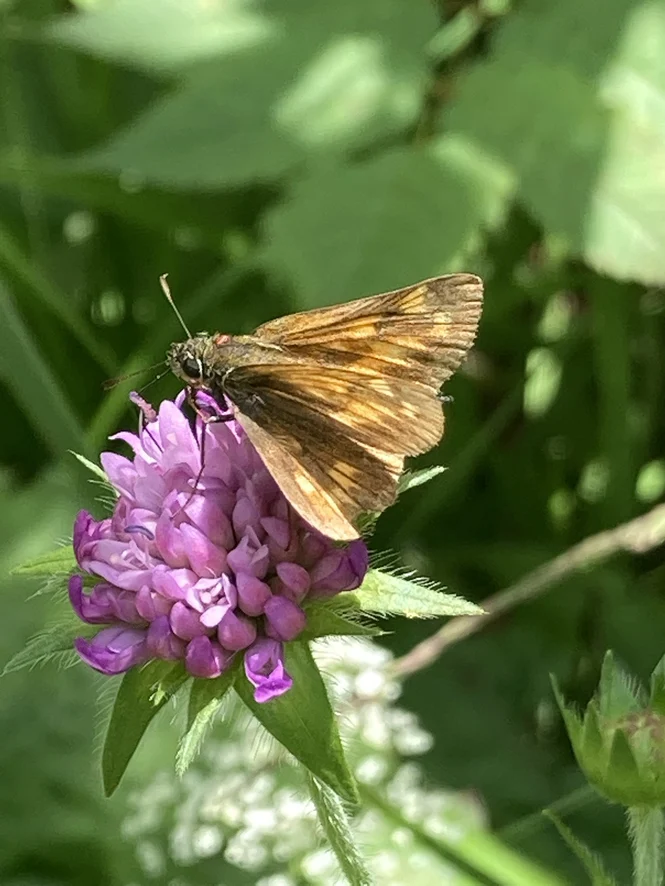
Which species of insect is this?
Ochlodes sylvanus (also Ochlodes venata)
